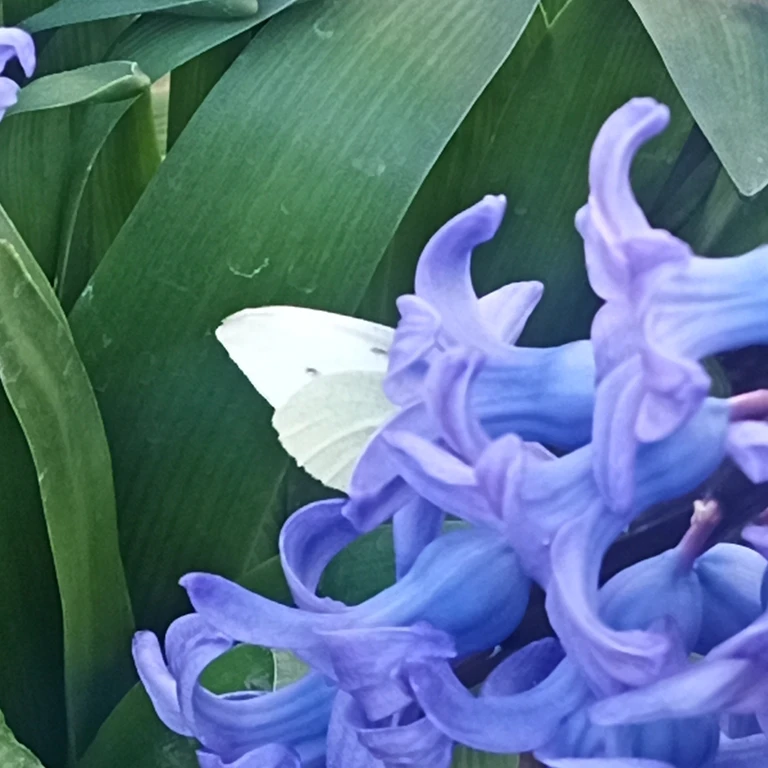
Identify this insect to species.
Pieris rapae
